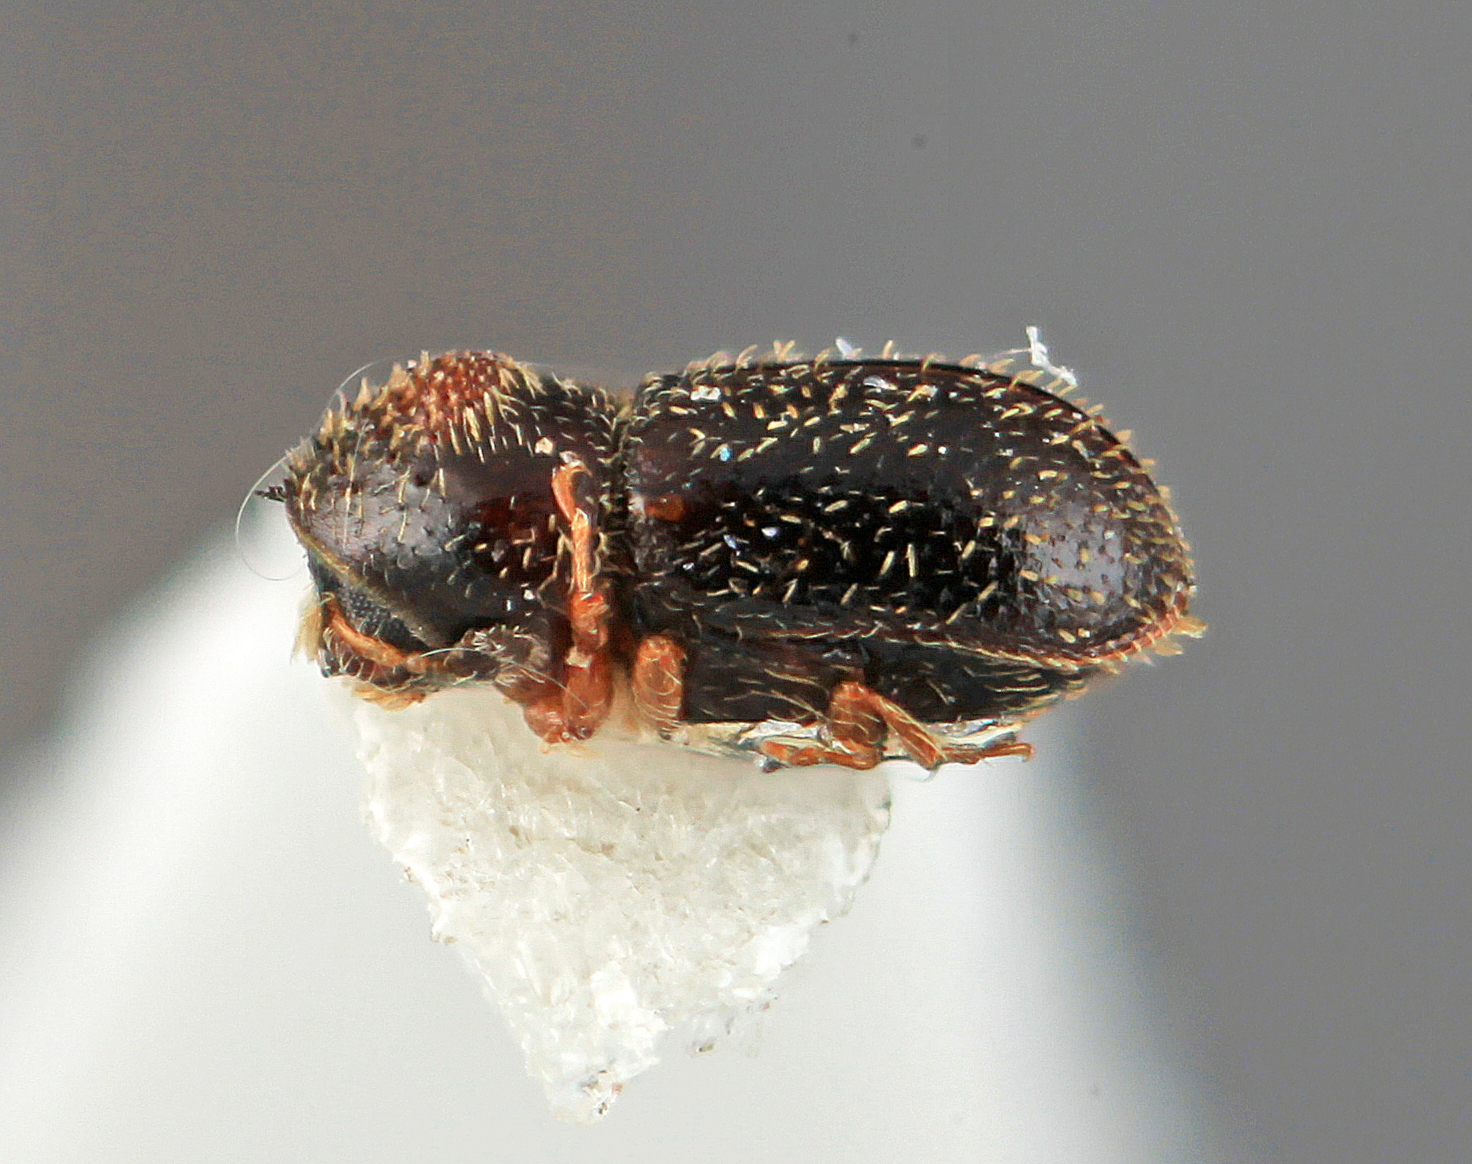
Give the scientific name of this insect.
Pseudothysanoes simplex
